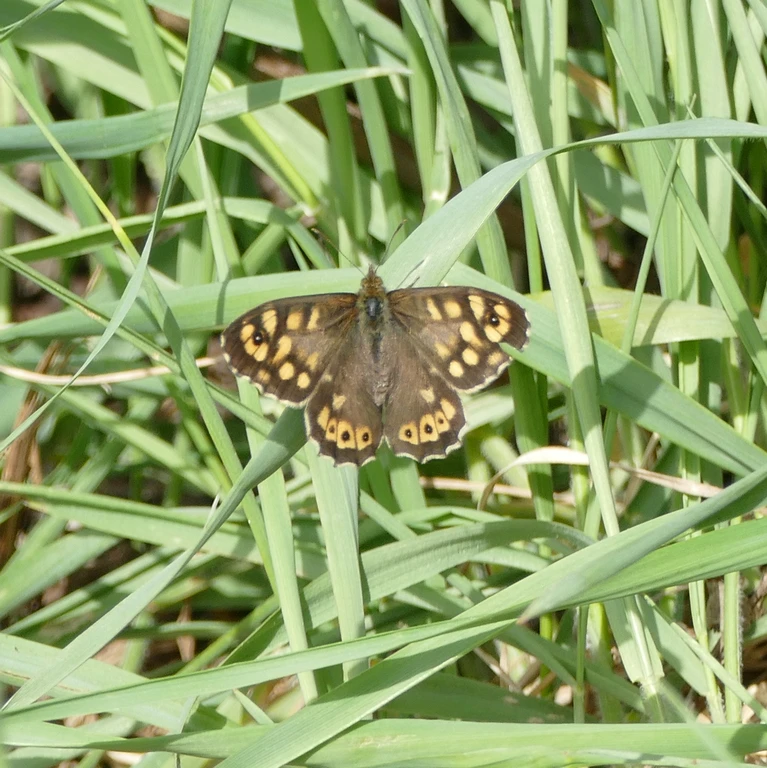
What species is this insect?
Pararge aegeria
